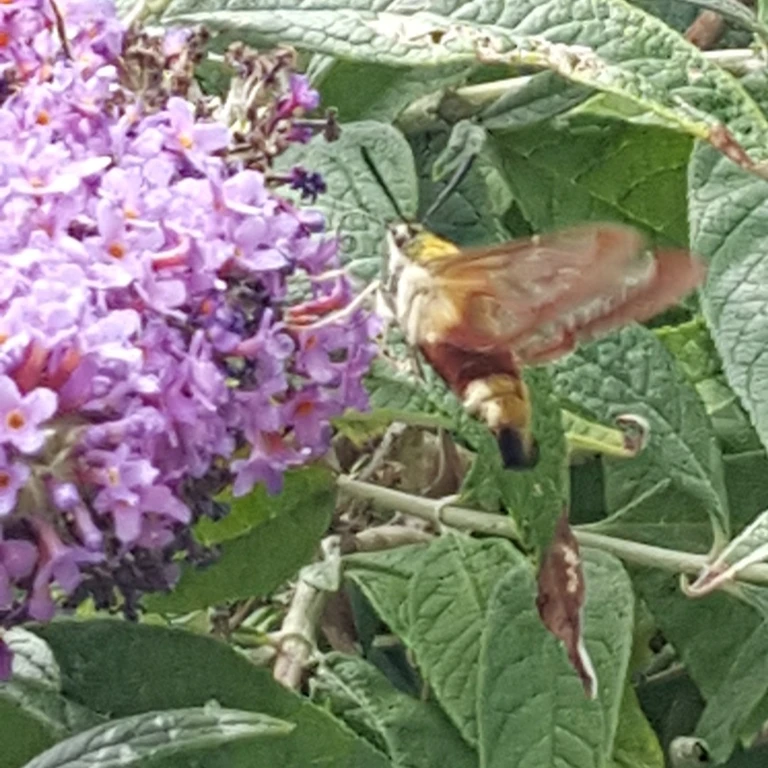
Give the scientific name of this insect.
Hemaris fuciformis
